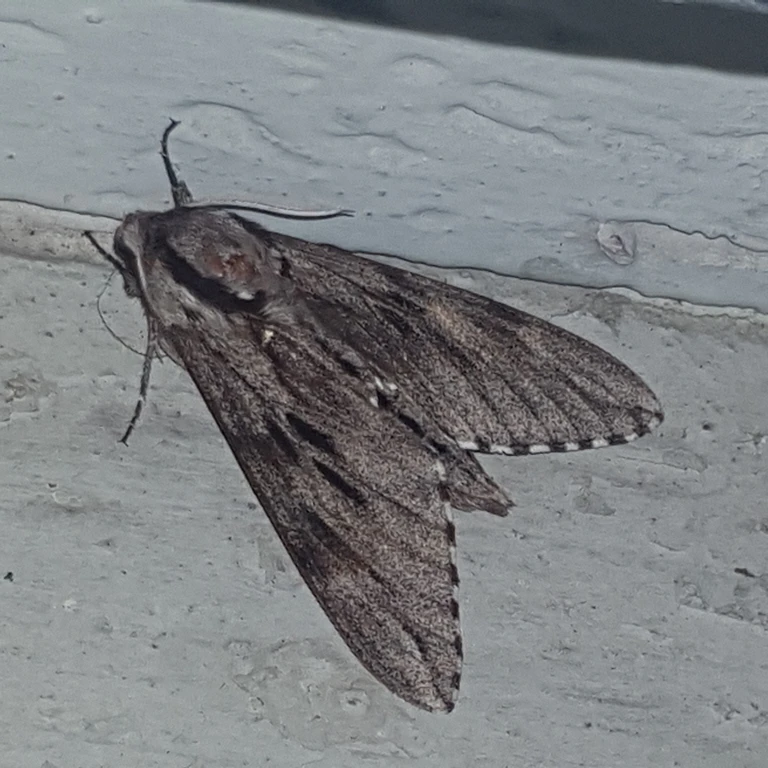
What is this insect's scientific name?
Sphinx pinastri
